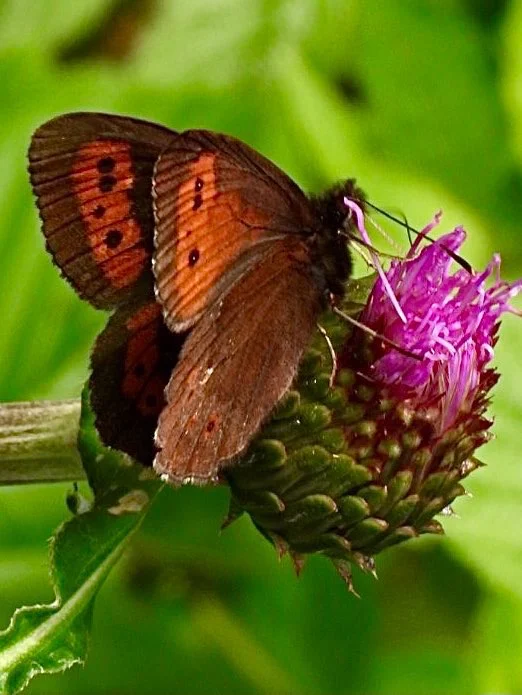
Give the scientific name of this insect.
Erebia euryale
